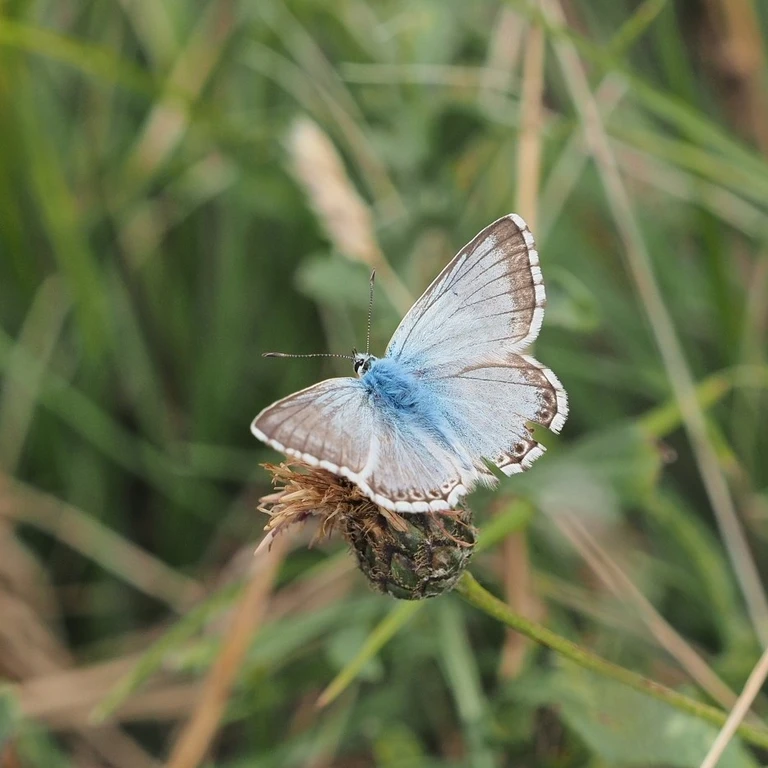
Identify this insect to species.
Lysandra coridon
